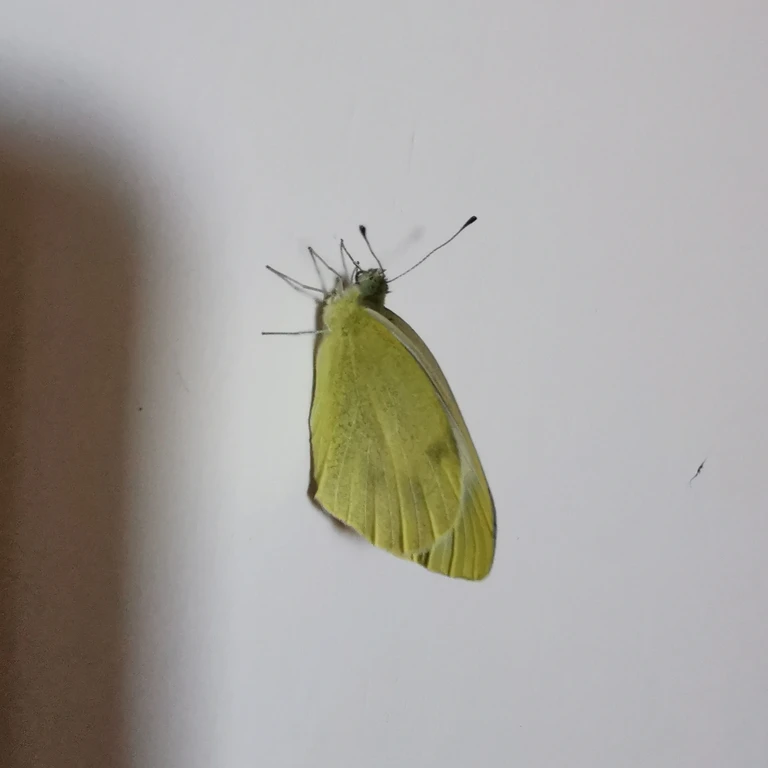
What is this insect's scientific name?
Pieris brassicae
